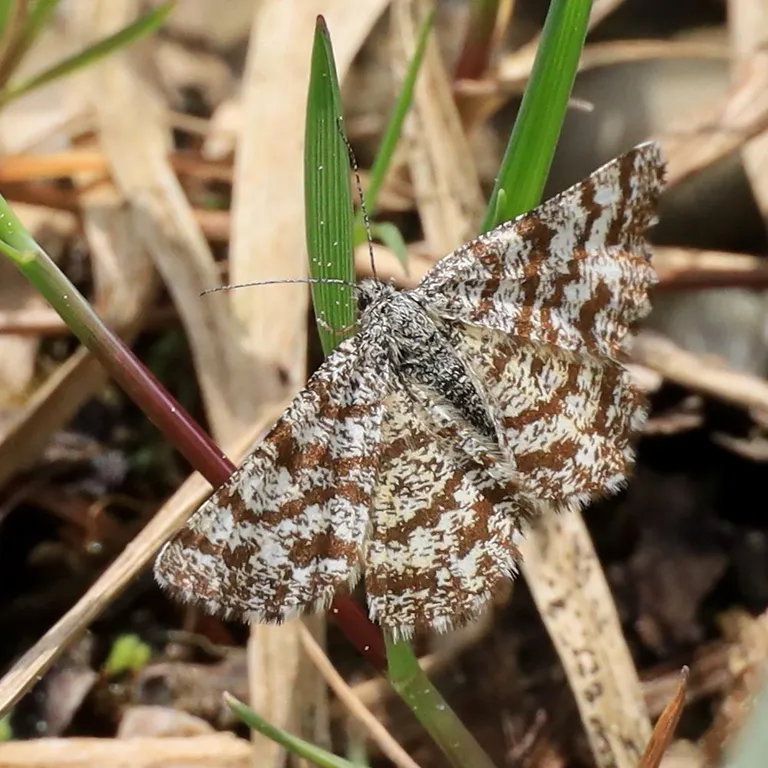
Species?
Ematurga atomaria
